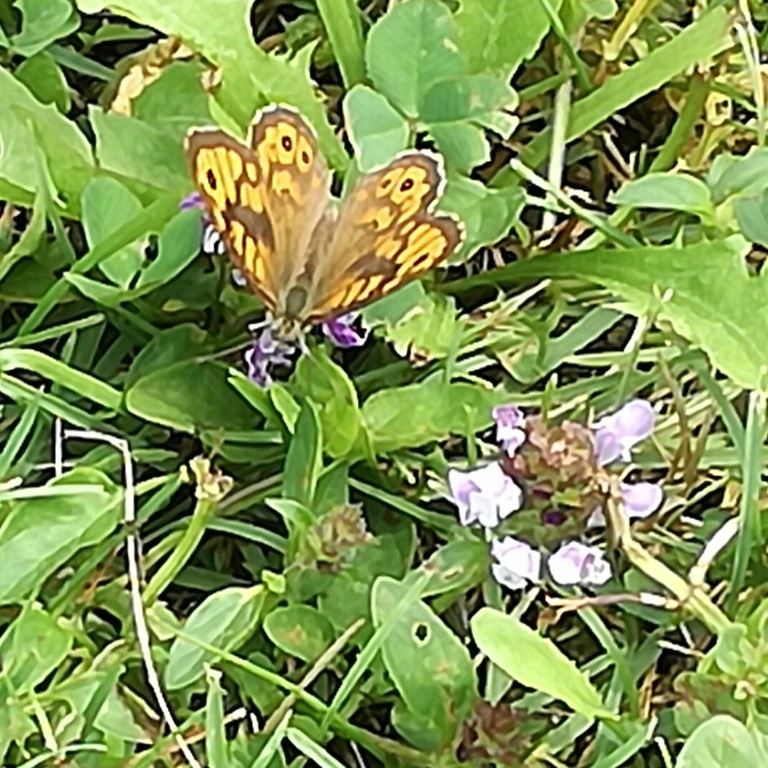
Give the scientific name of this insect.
Lasiommata megera (also Pararge megera)
